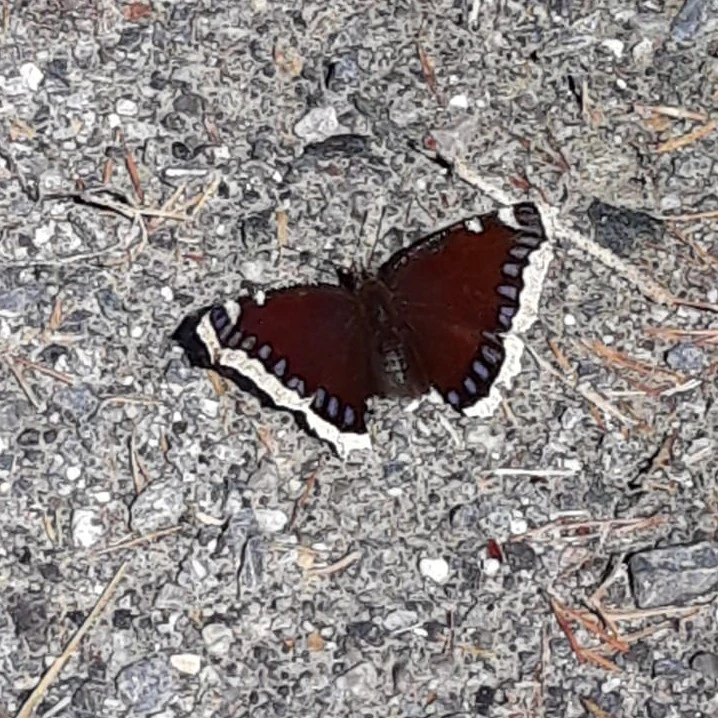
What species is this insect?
Nymphalis antiopa
